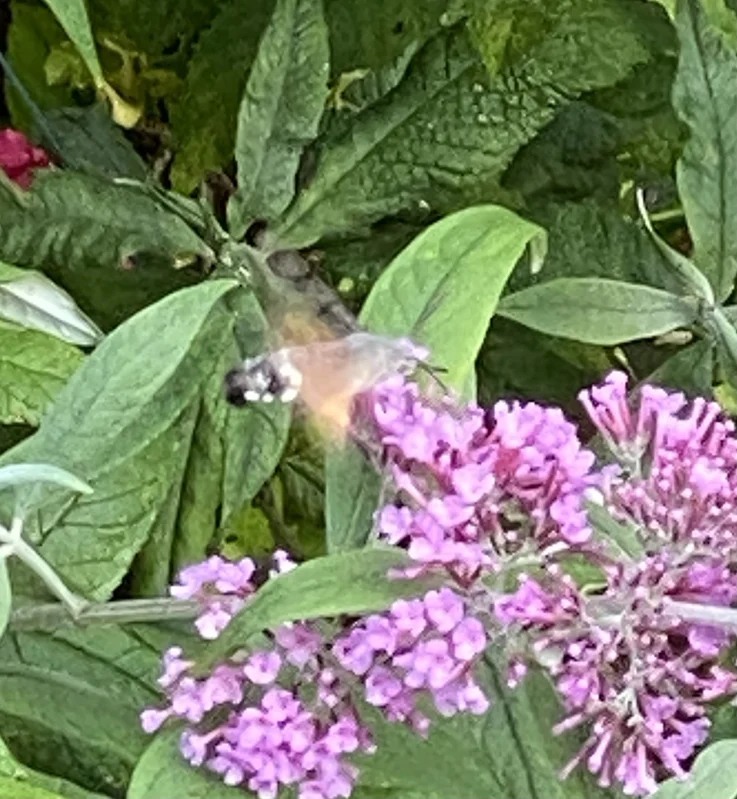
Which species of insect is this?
Macroglossum stellatarum
